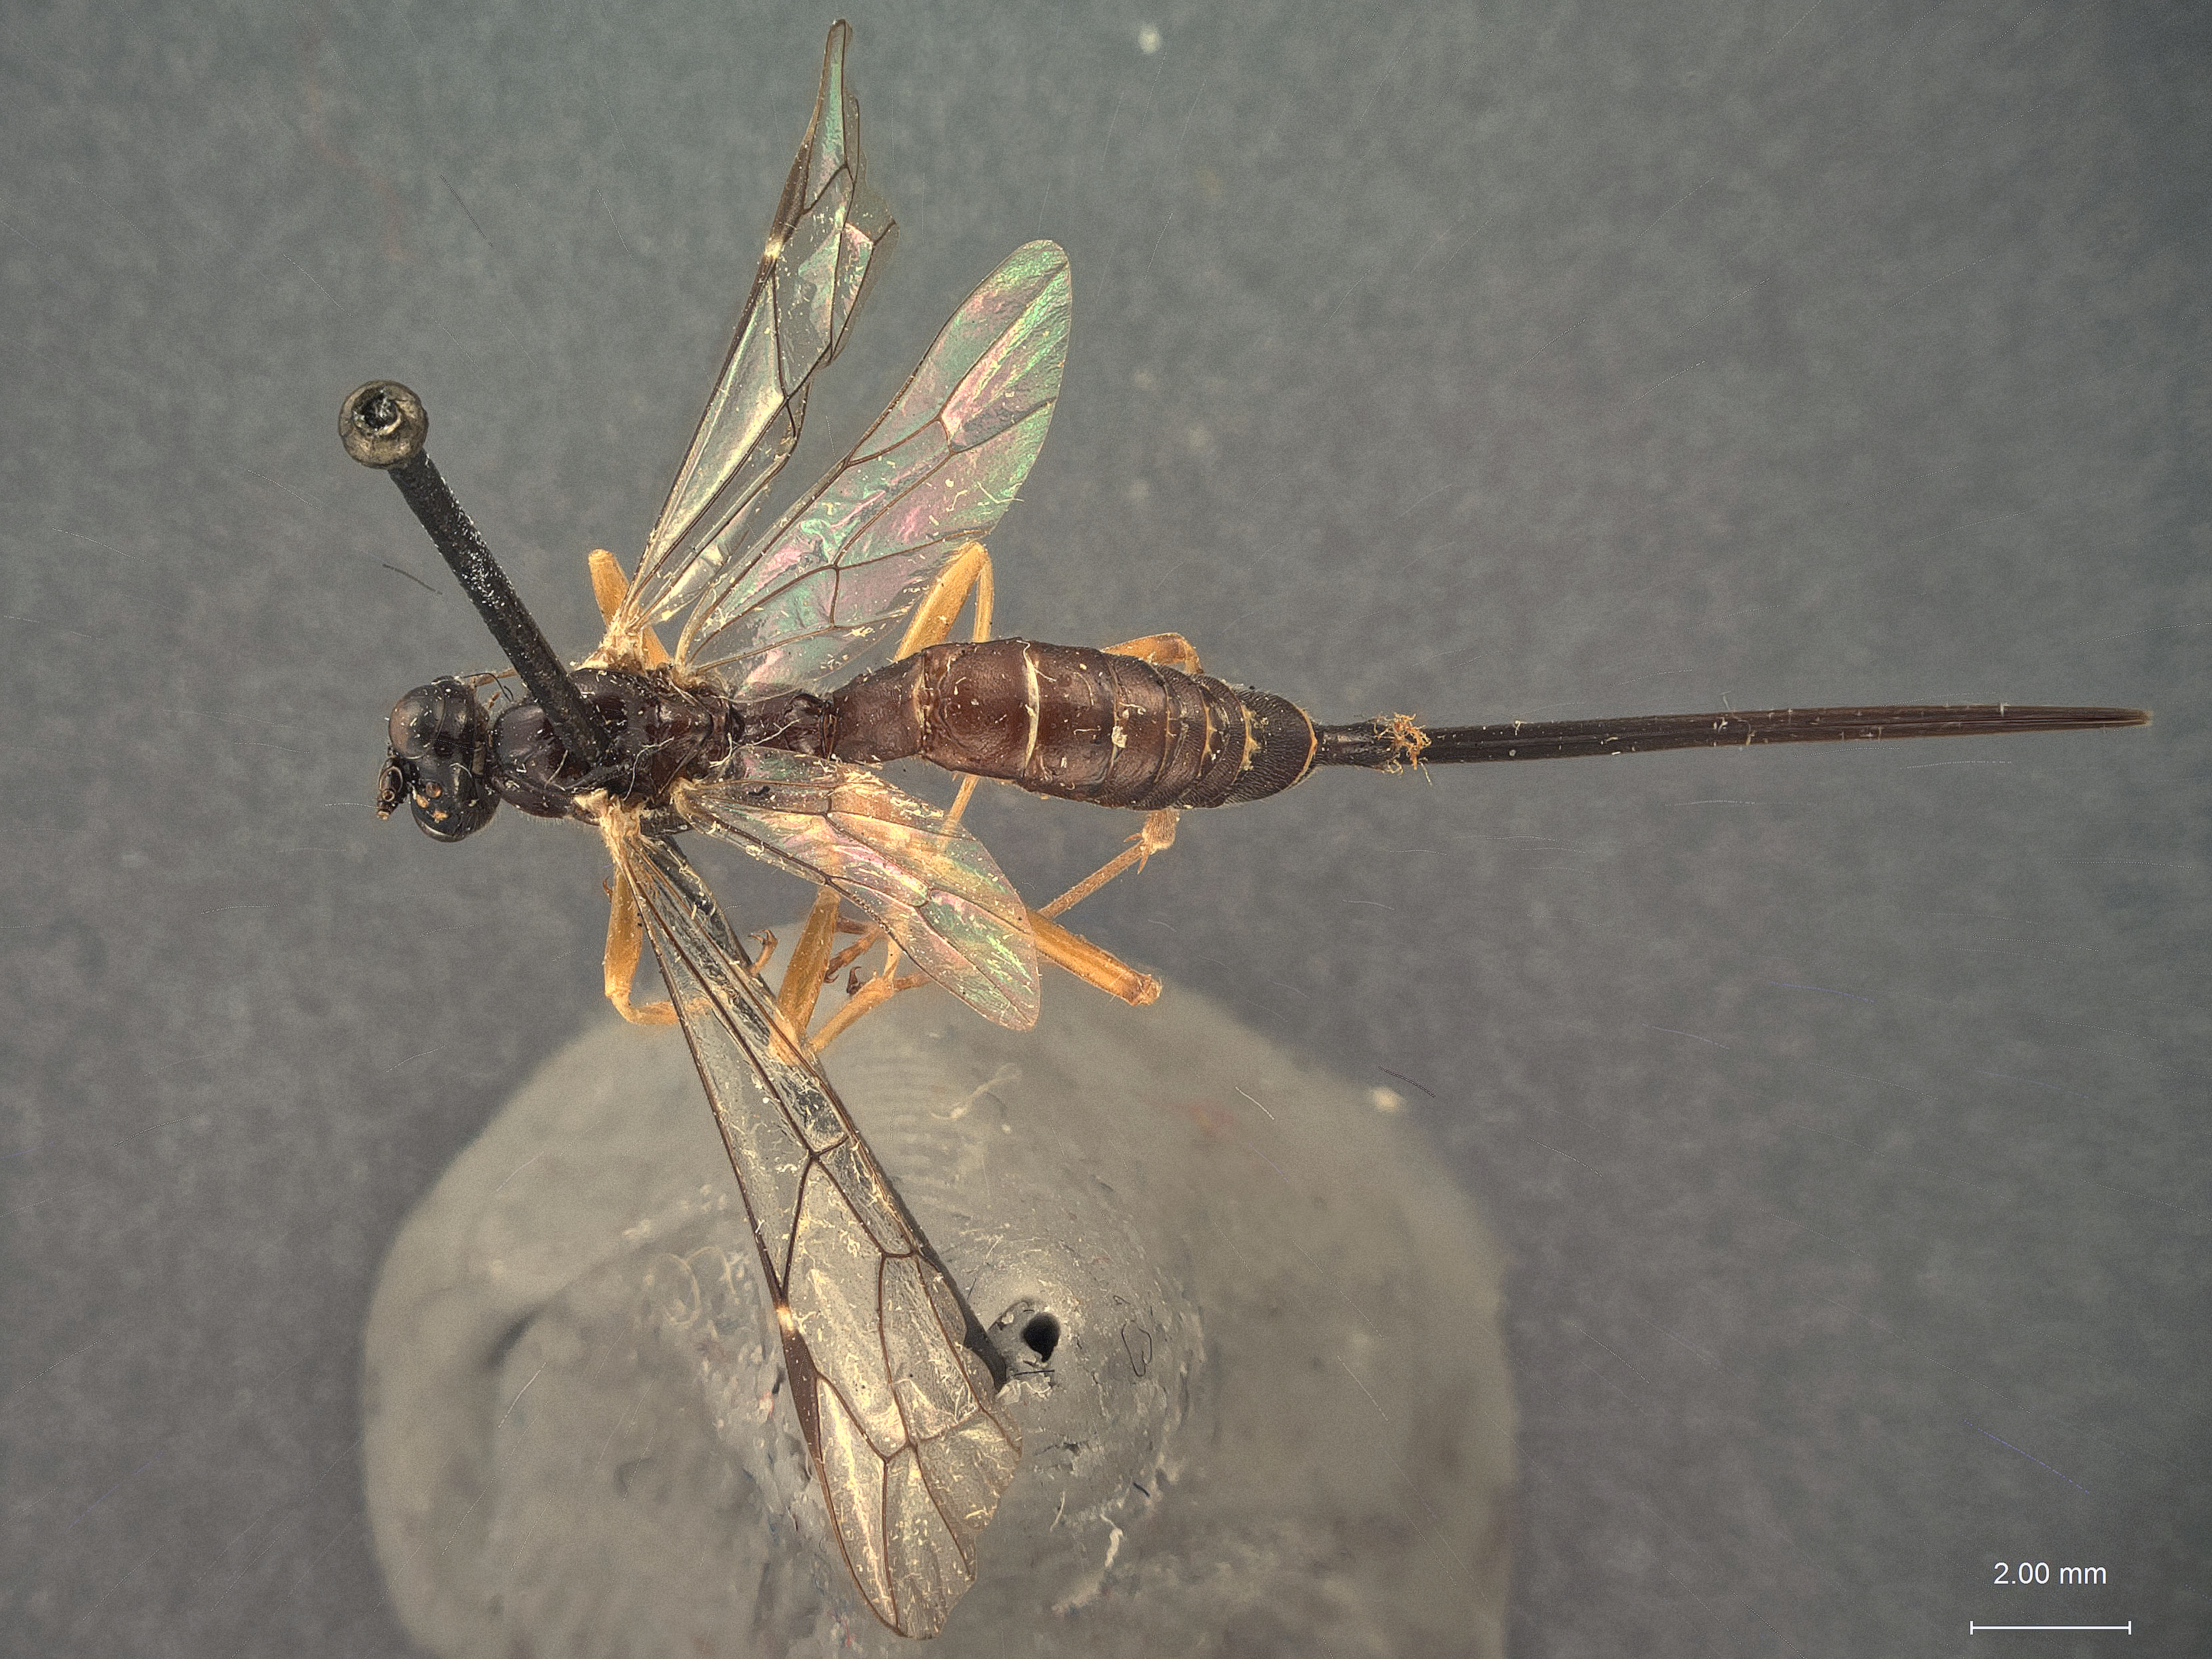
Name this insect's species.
Coleocentrus minor
